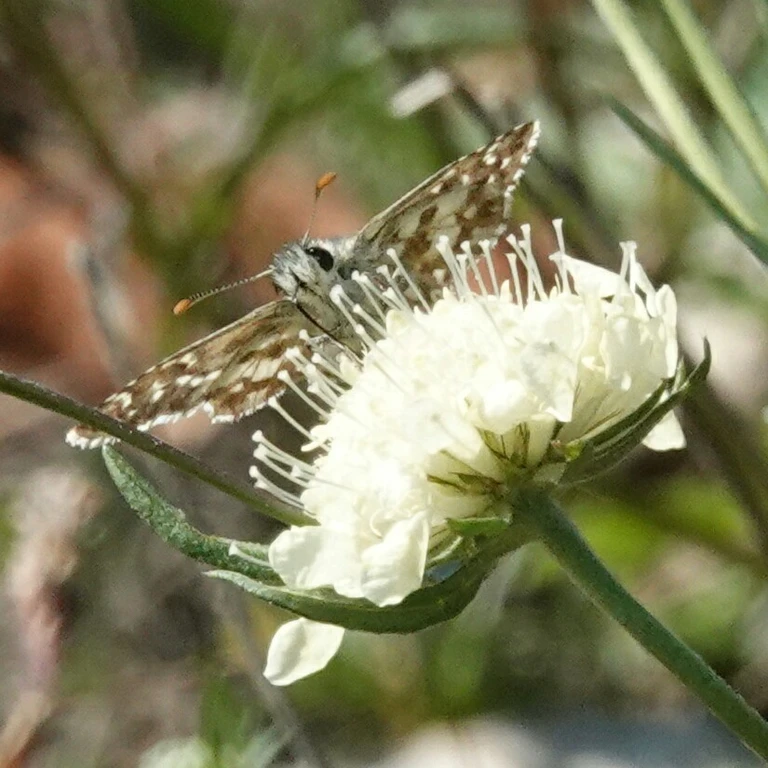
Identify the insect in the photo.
Pyrgus armoricanus
